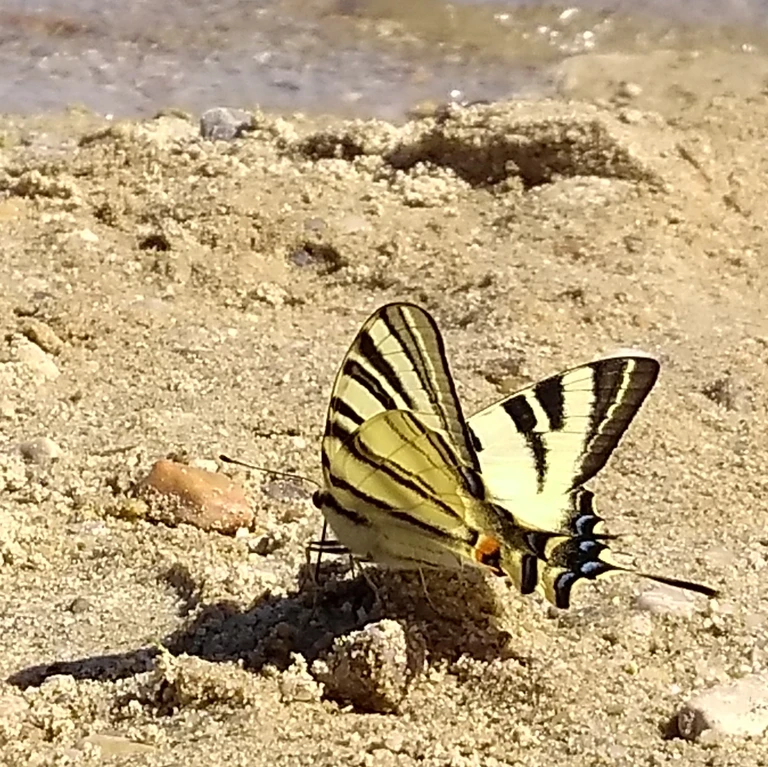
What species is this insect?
Iphiclides podalirius
